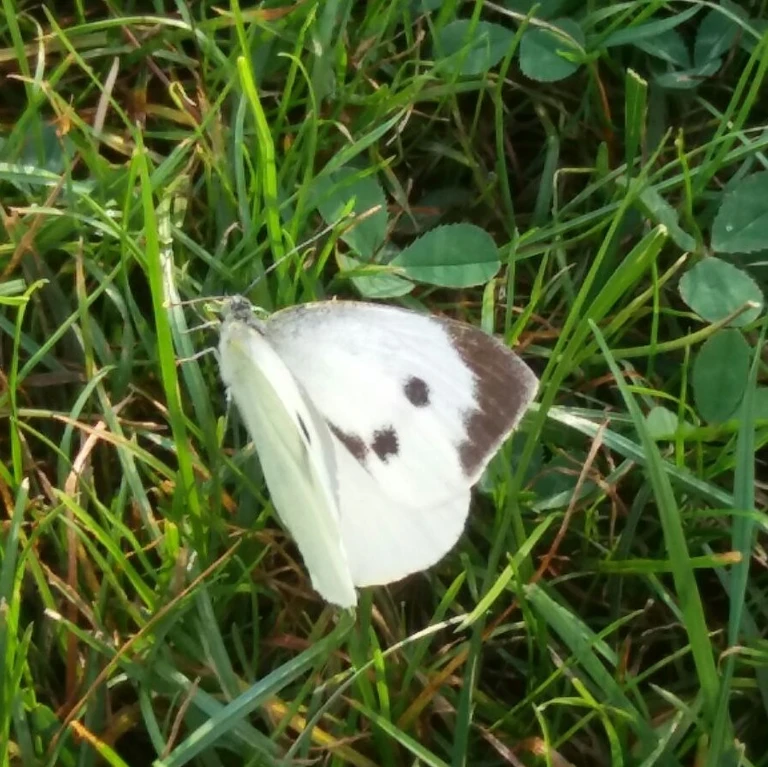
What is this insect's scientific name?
Pieris brassicae
